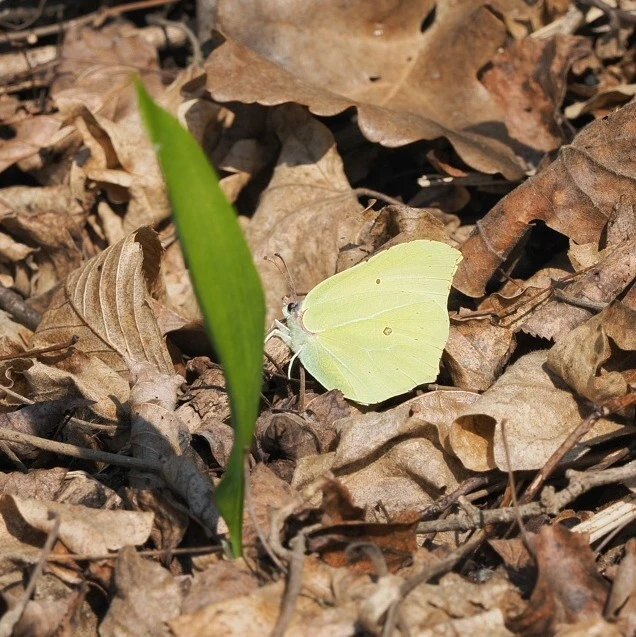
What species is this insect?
Gonepteryx rhamni
